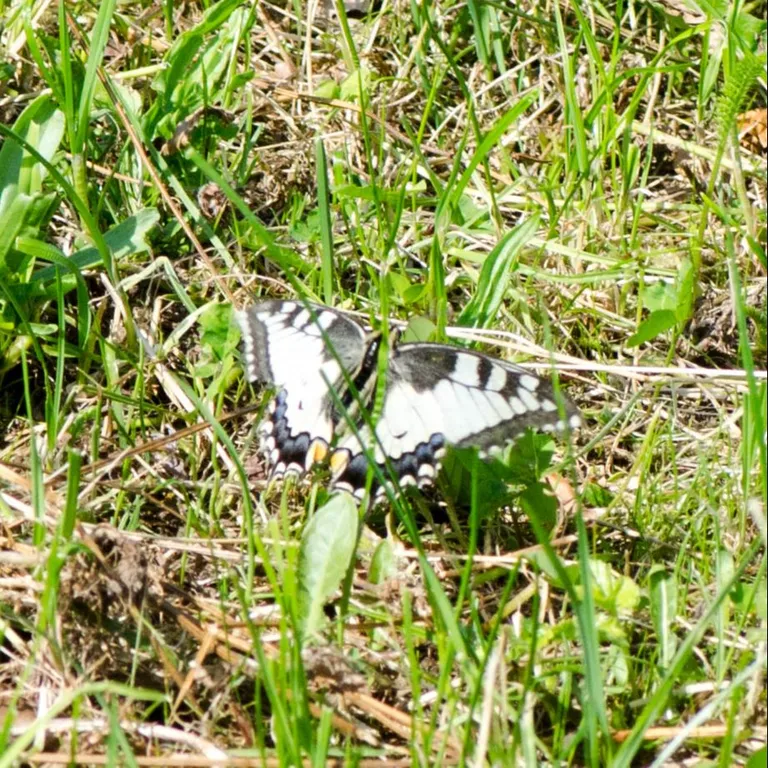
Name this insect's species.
Papilio machaon
